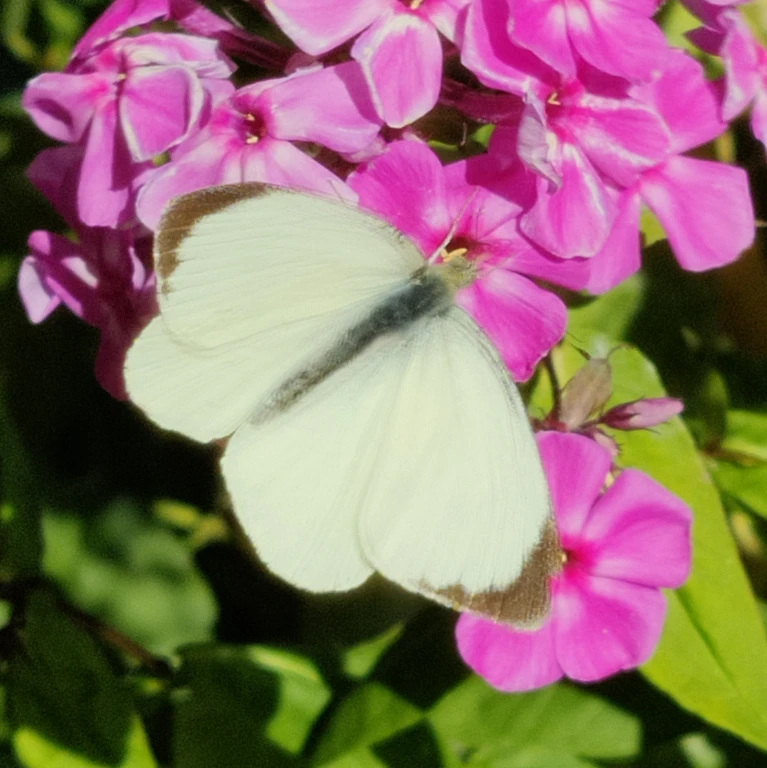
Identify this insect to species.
Pieris brassicae
